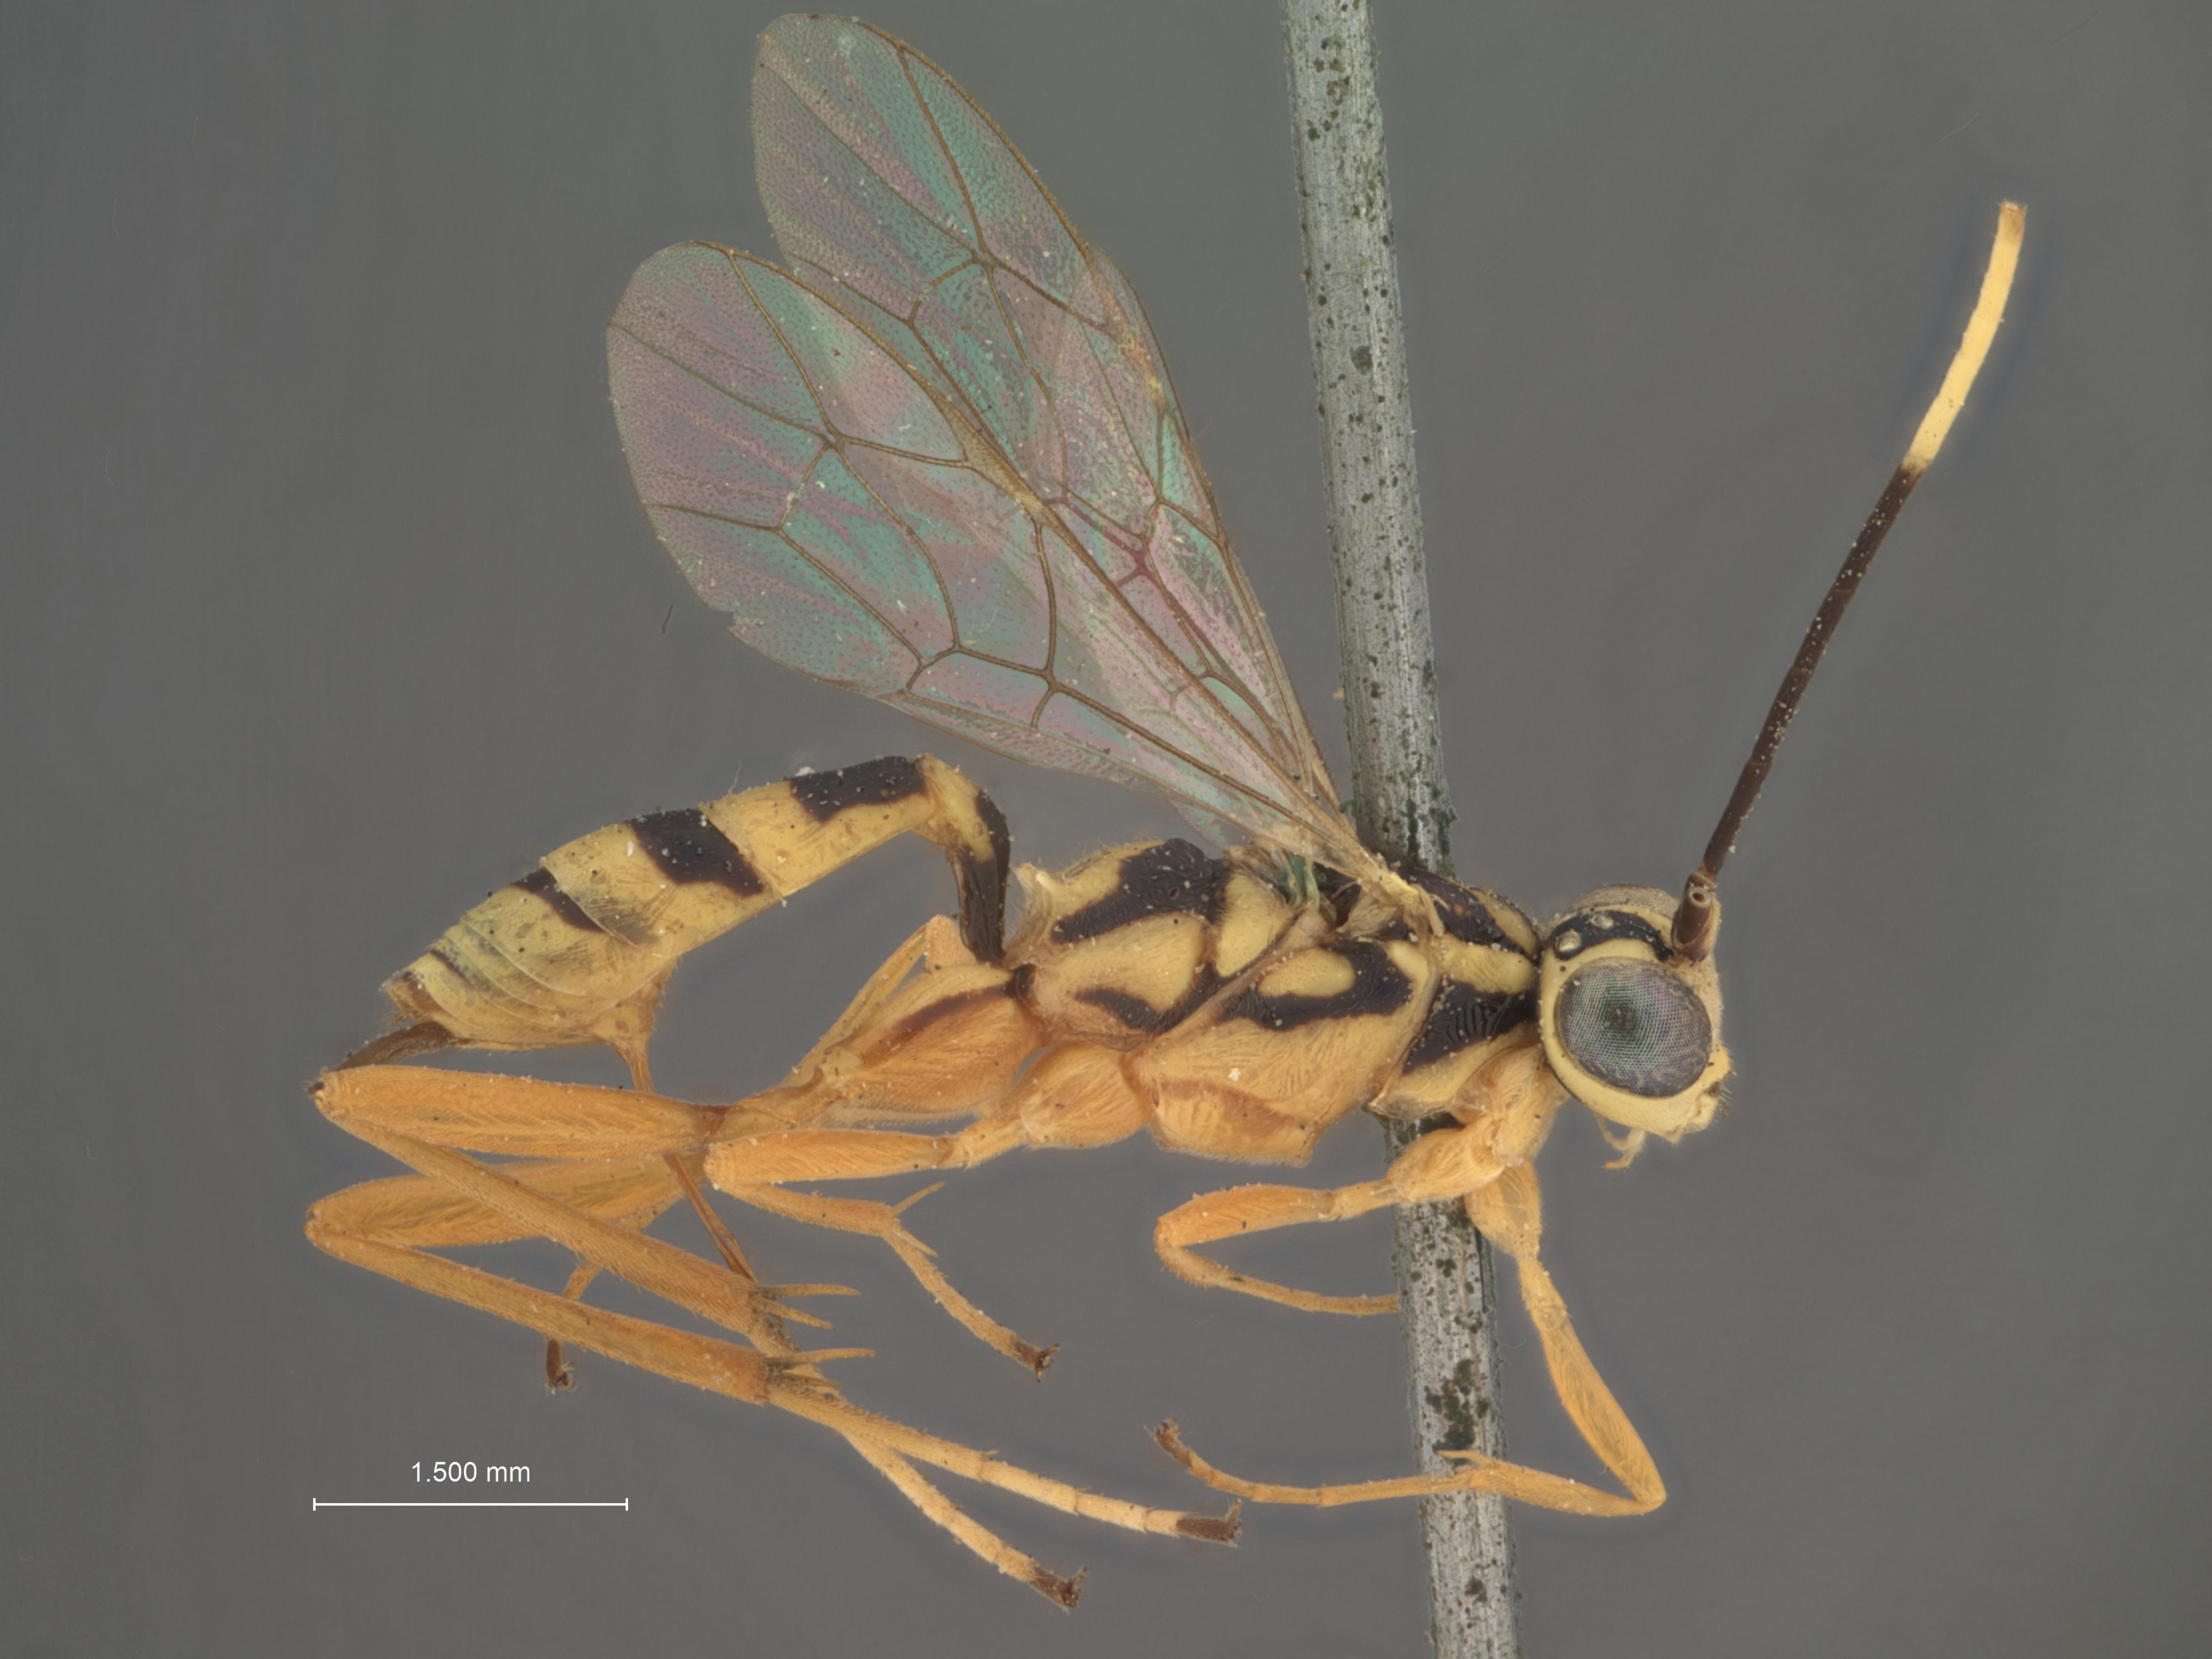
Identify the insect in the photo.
Polistiphaga zonata
